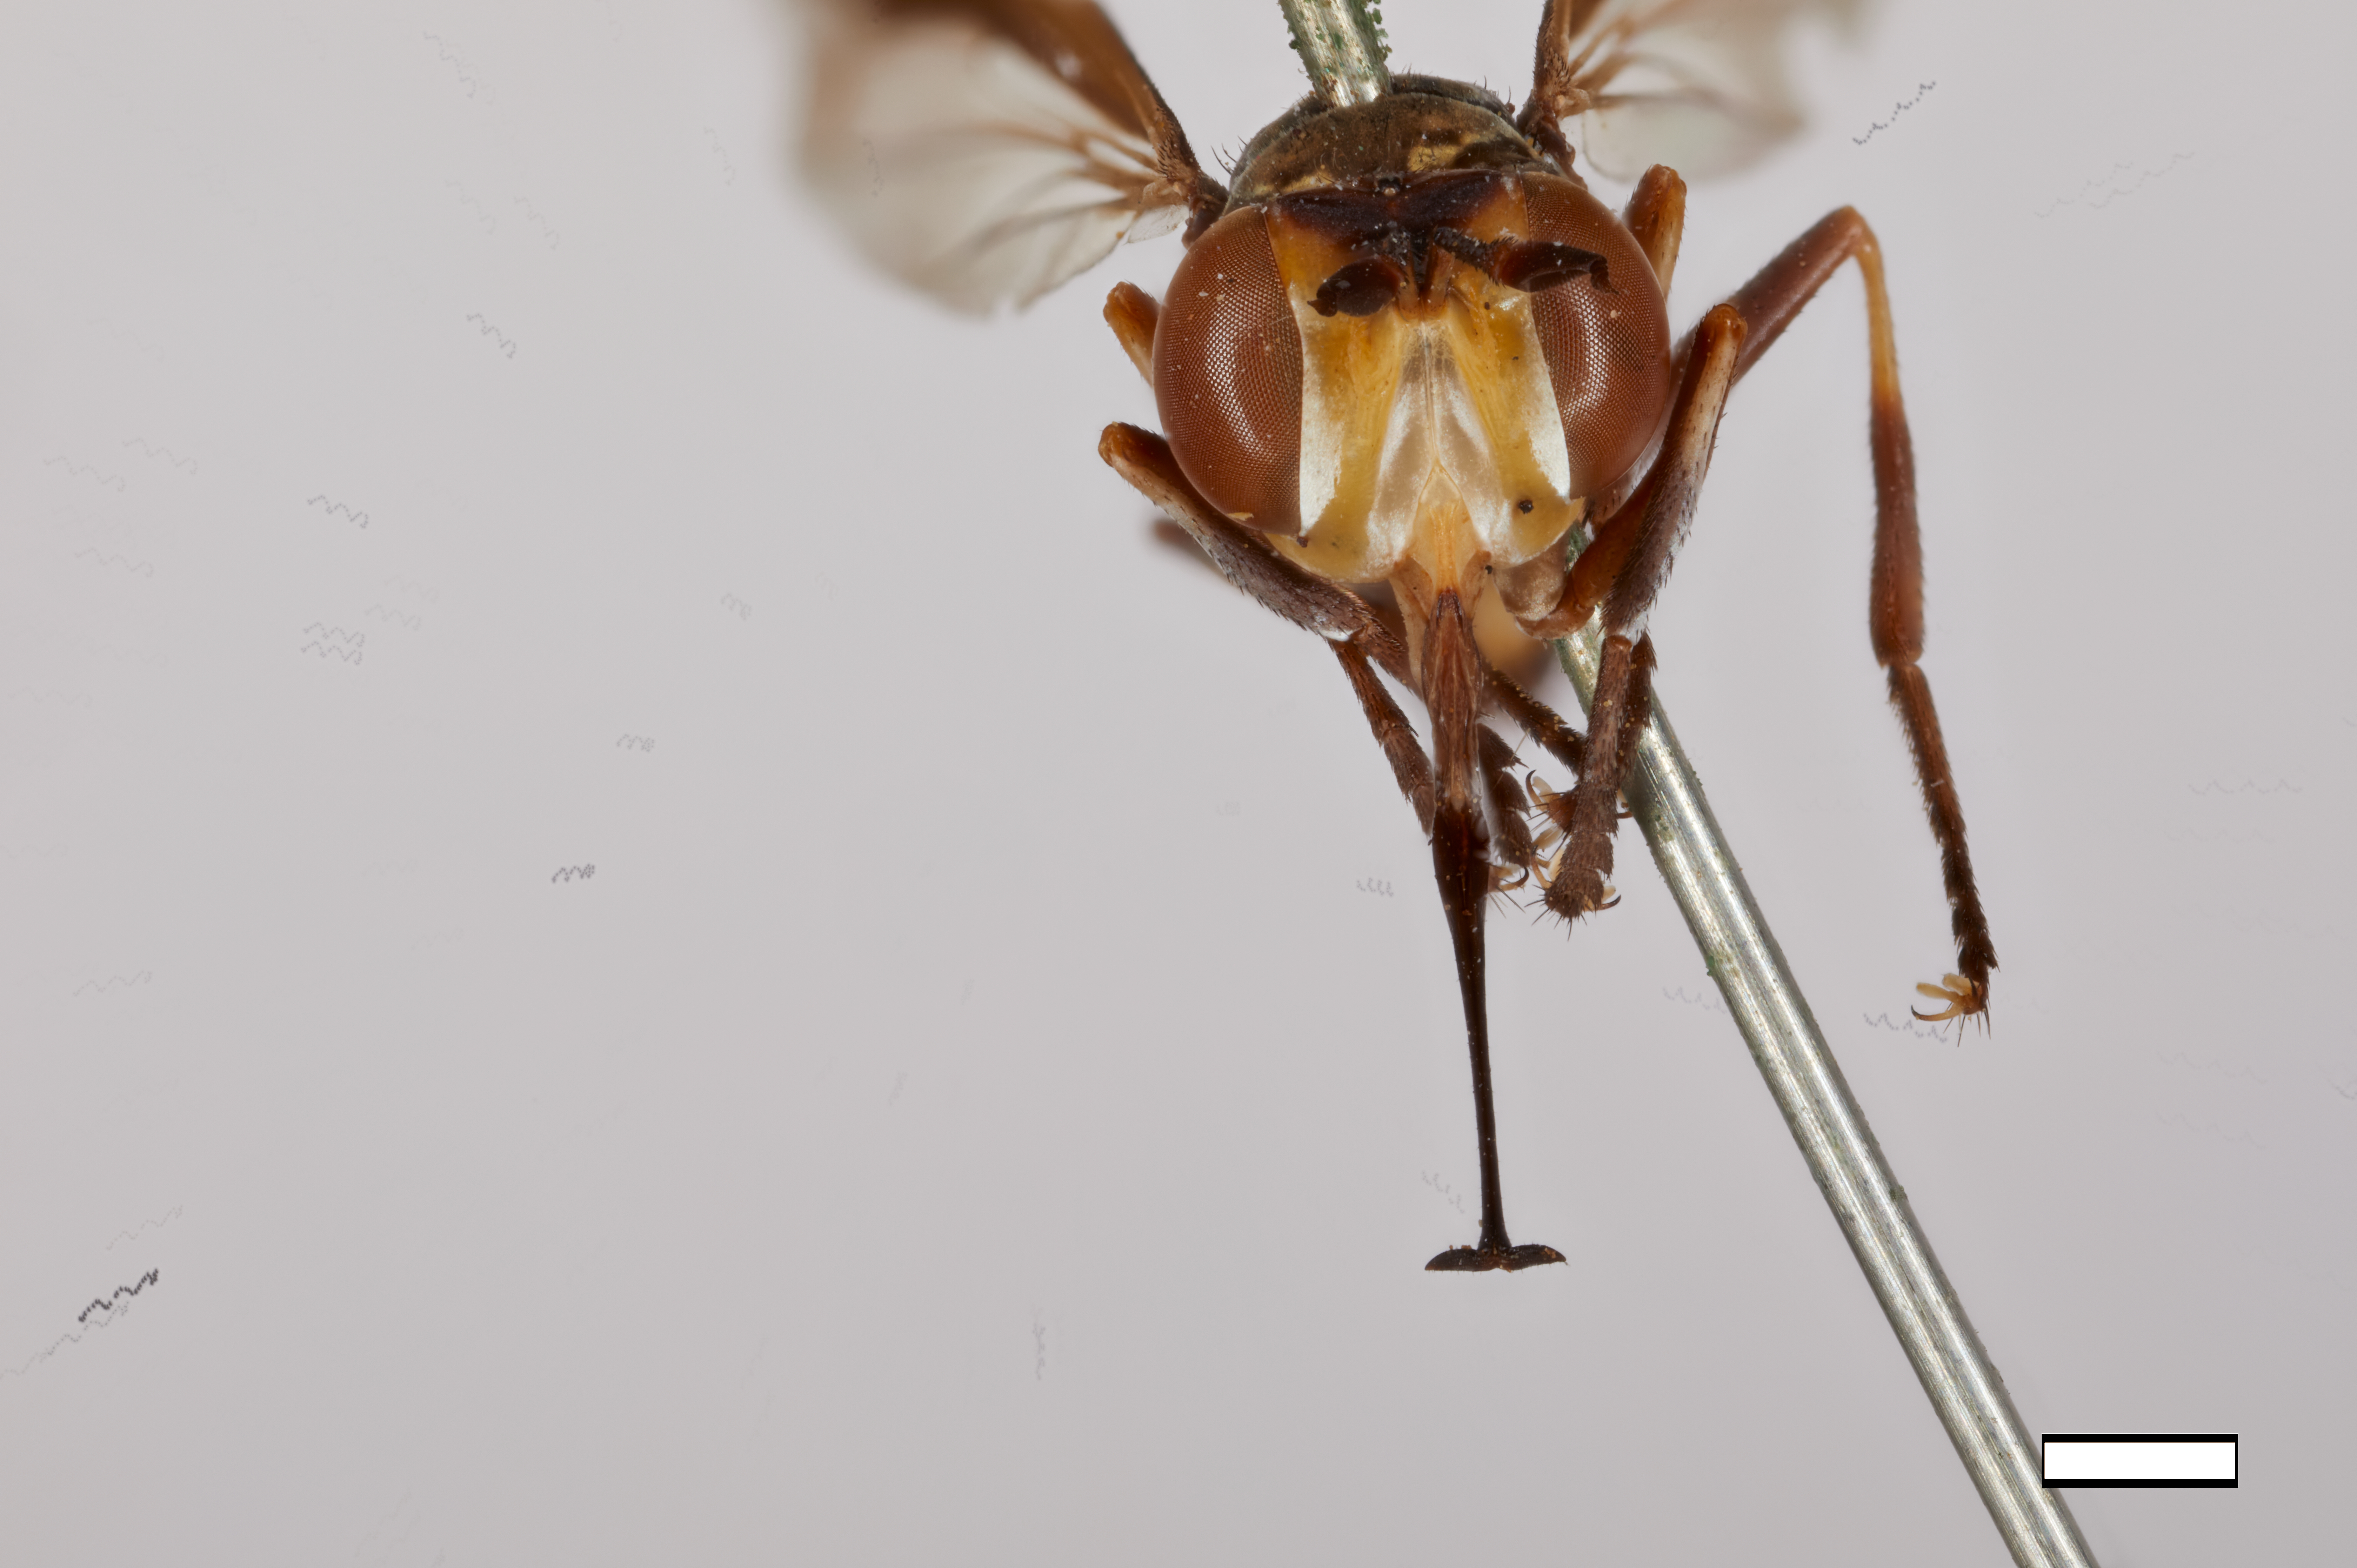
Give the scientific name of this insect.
Conops gracilior (also Physoconops gracilior)
